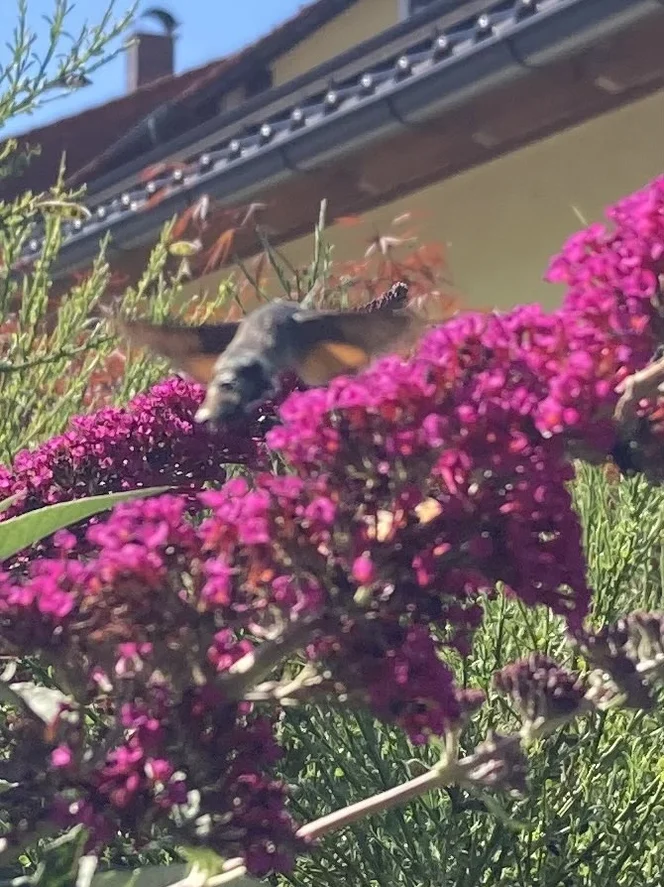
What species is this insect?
Macroglossum stellatarum
